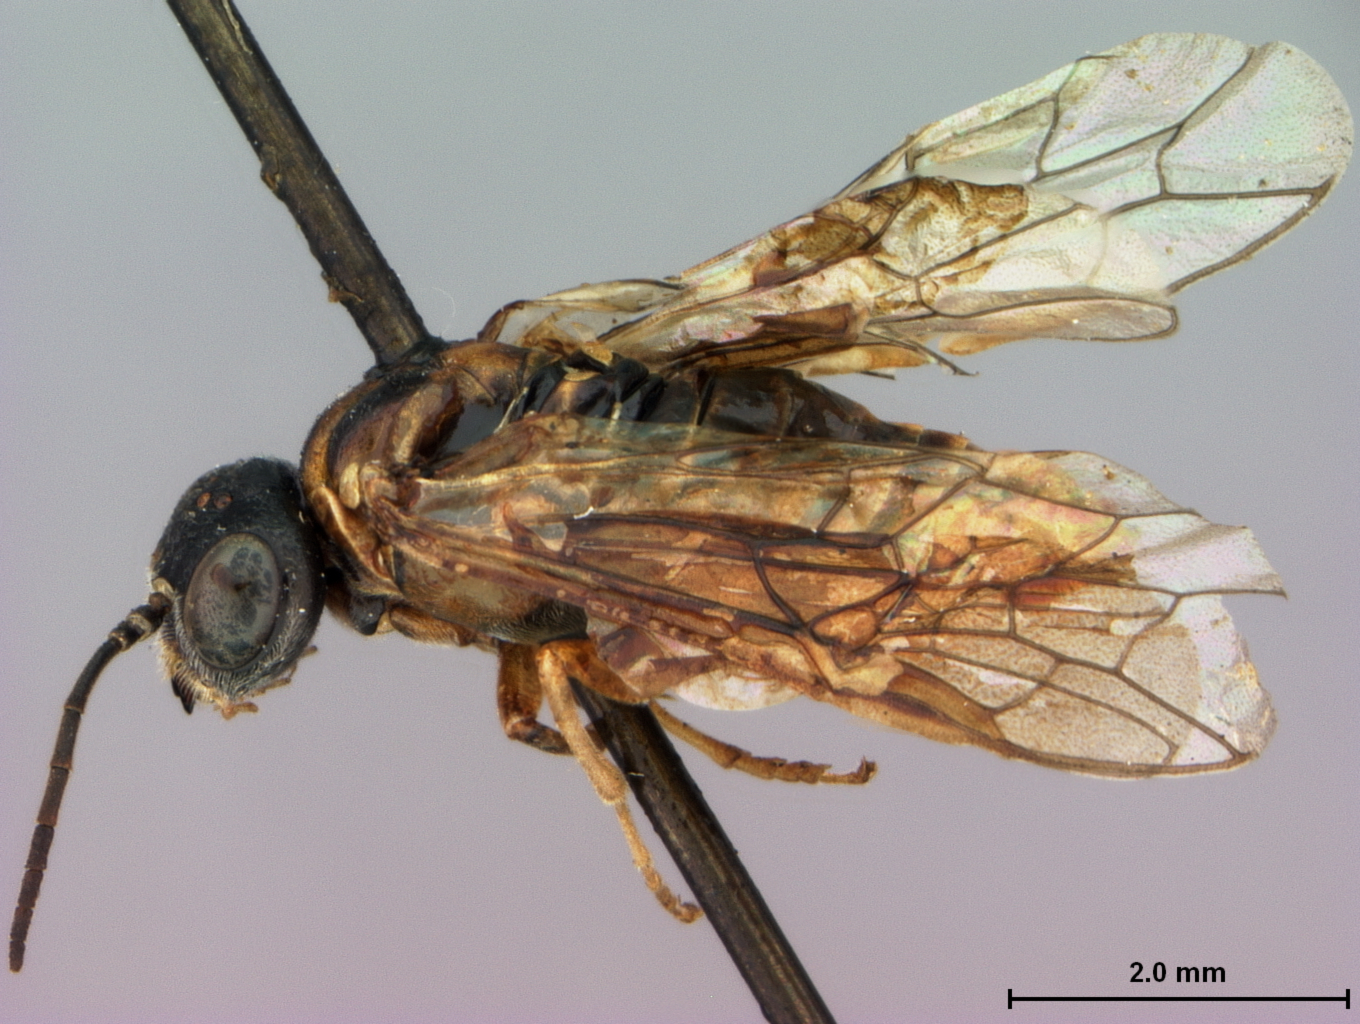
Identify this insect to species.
Periclista plesia
